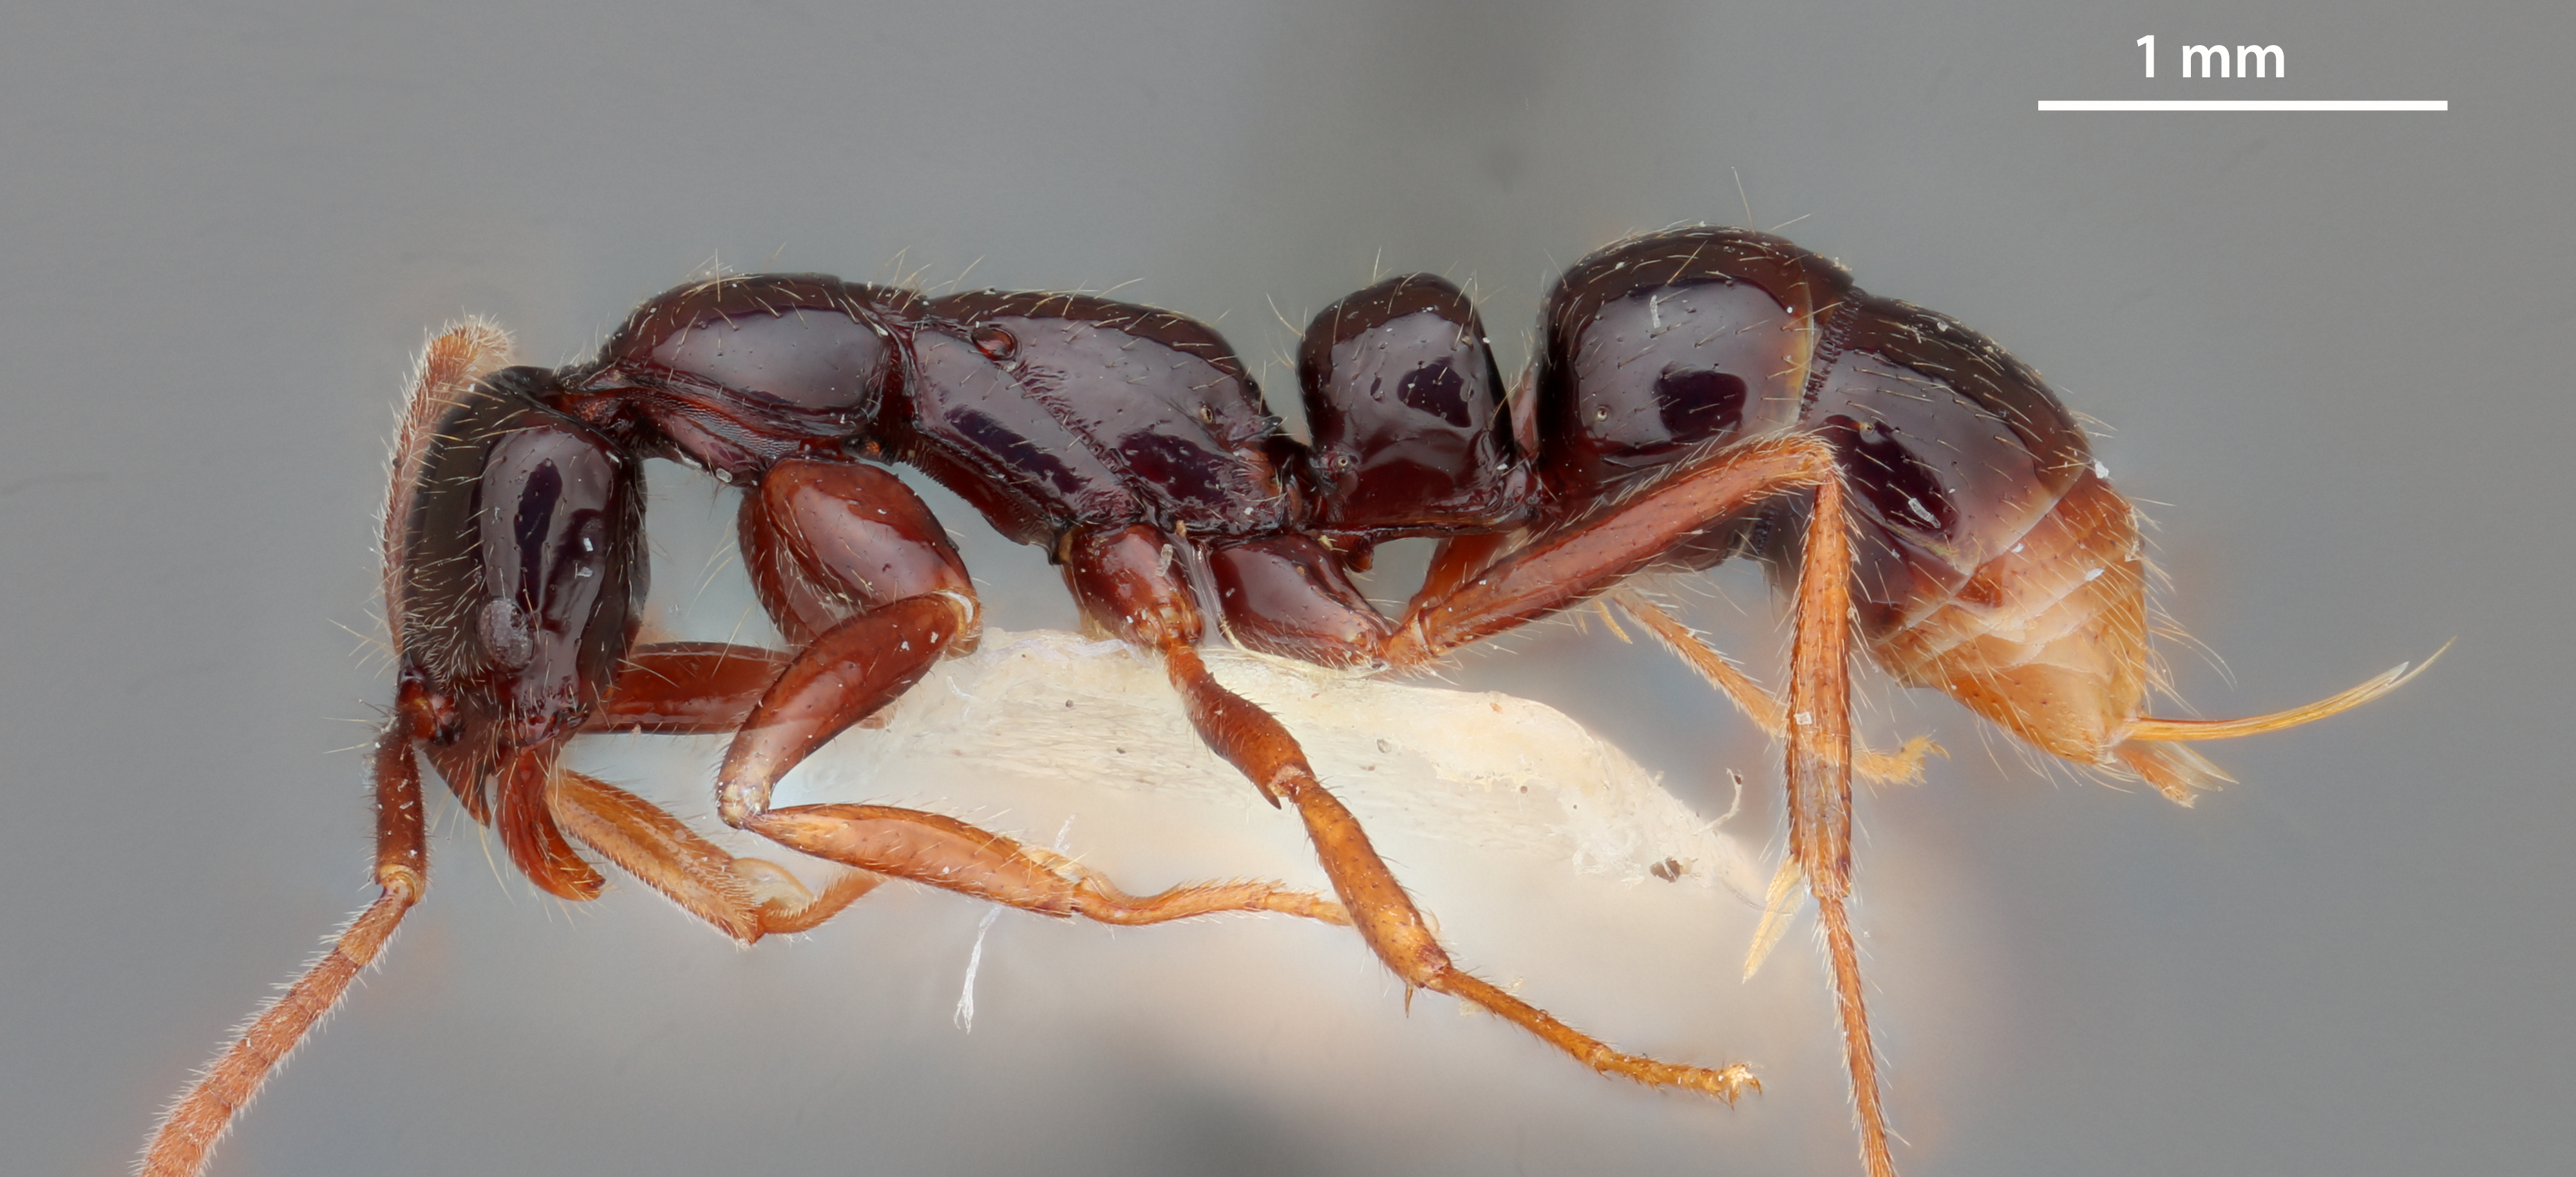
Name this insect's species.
Leptogenys orchidioides
